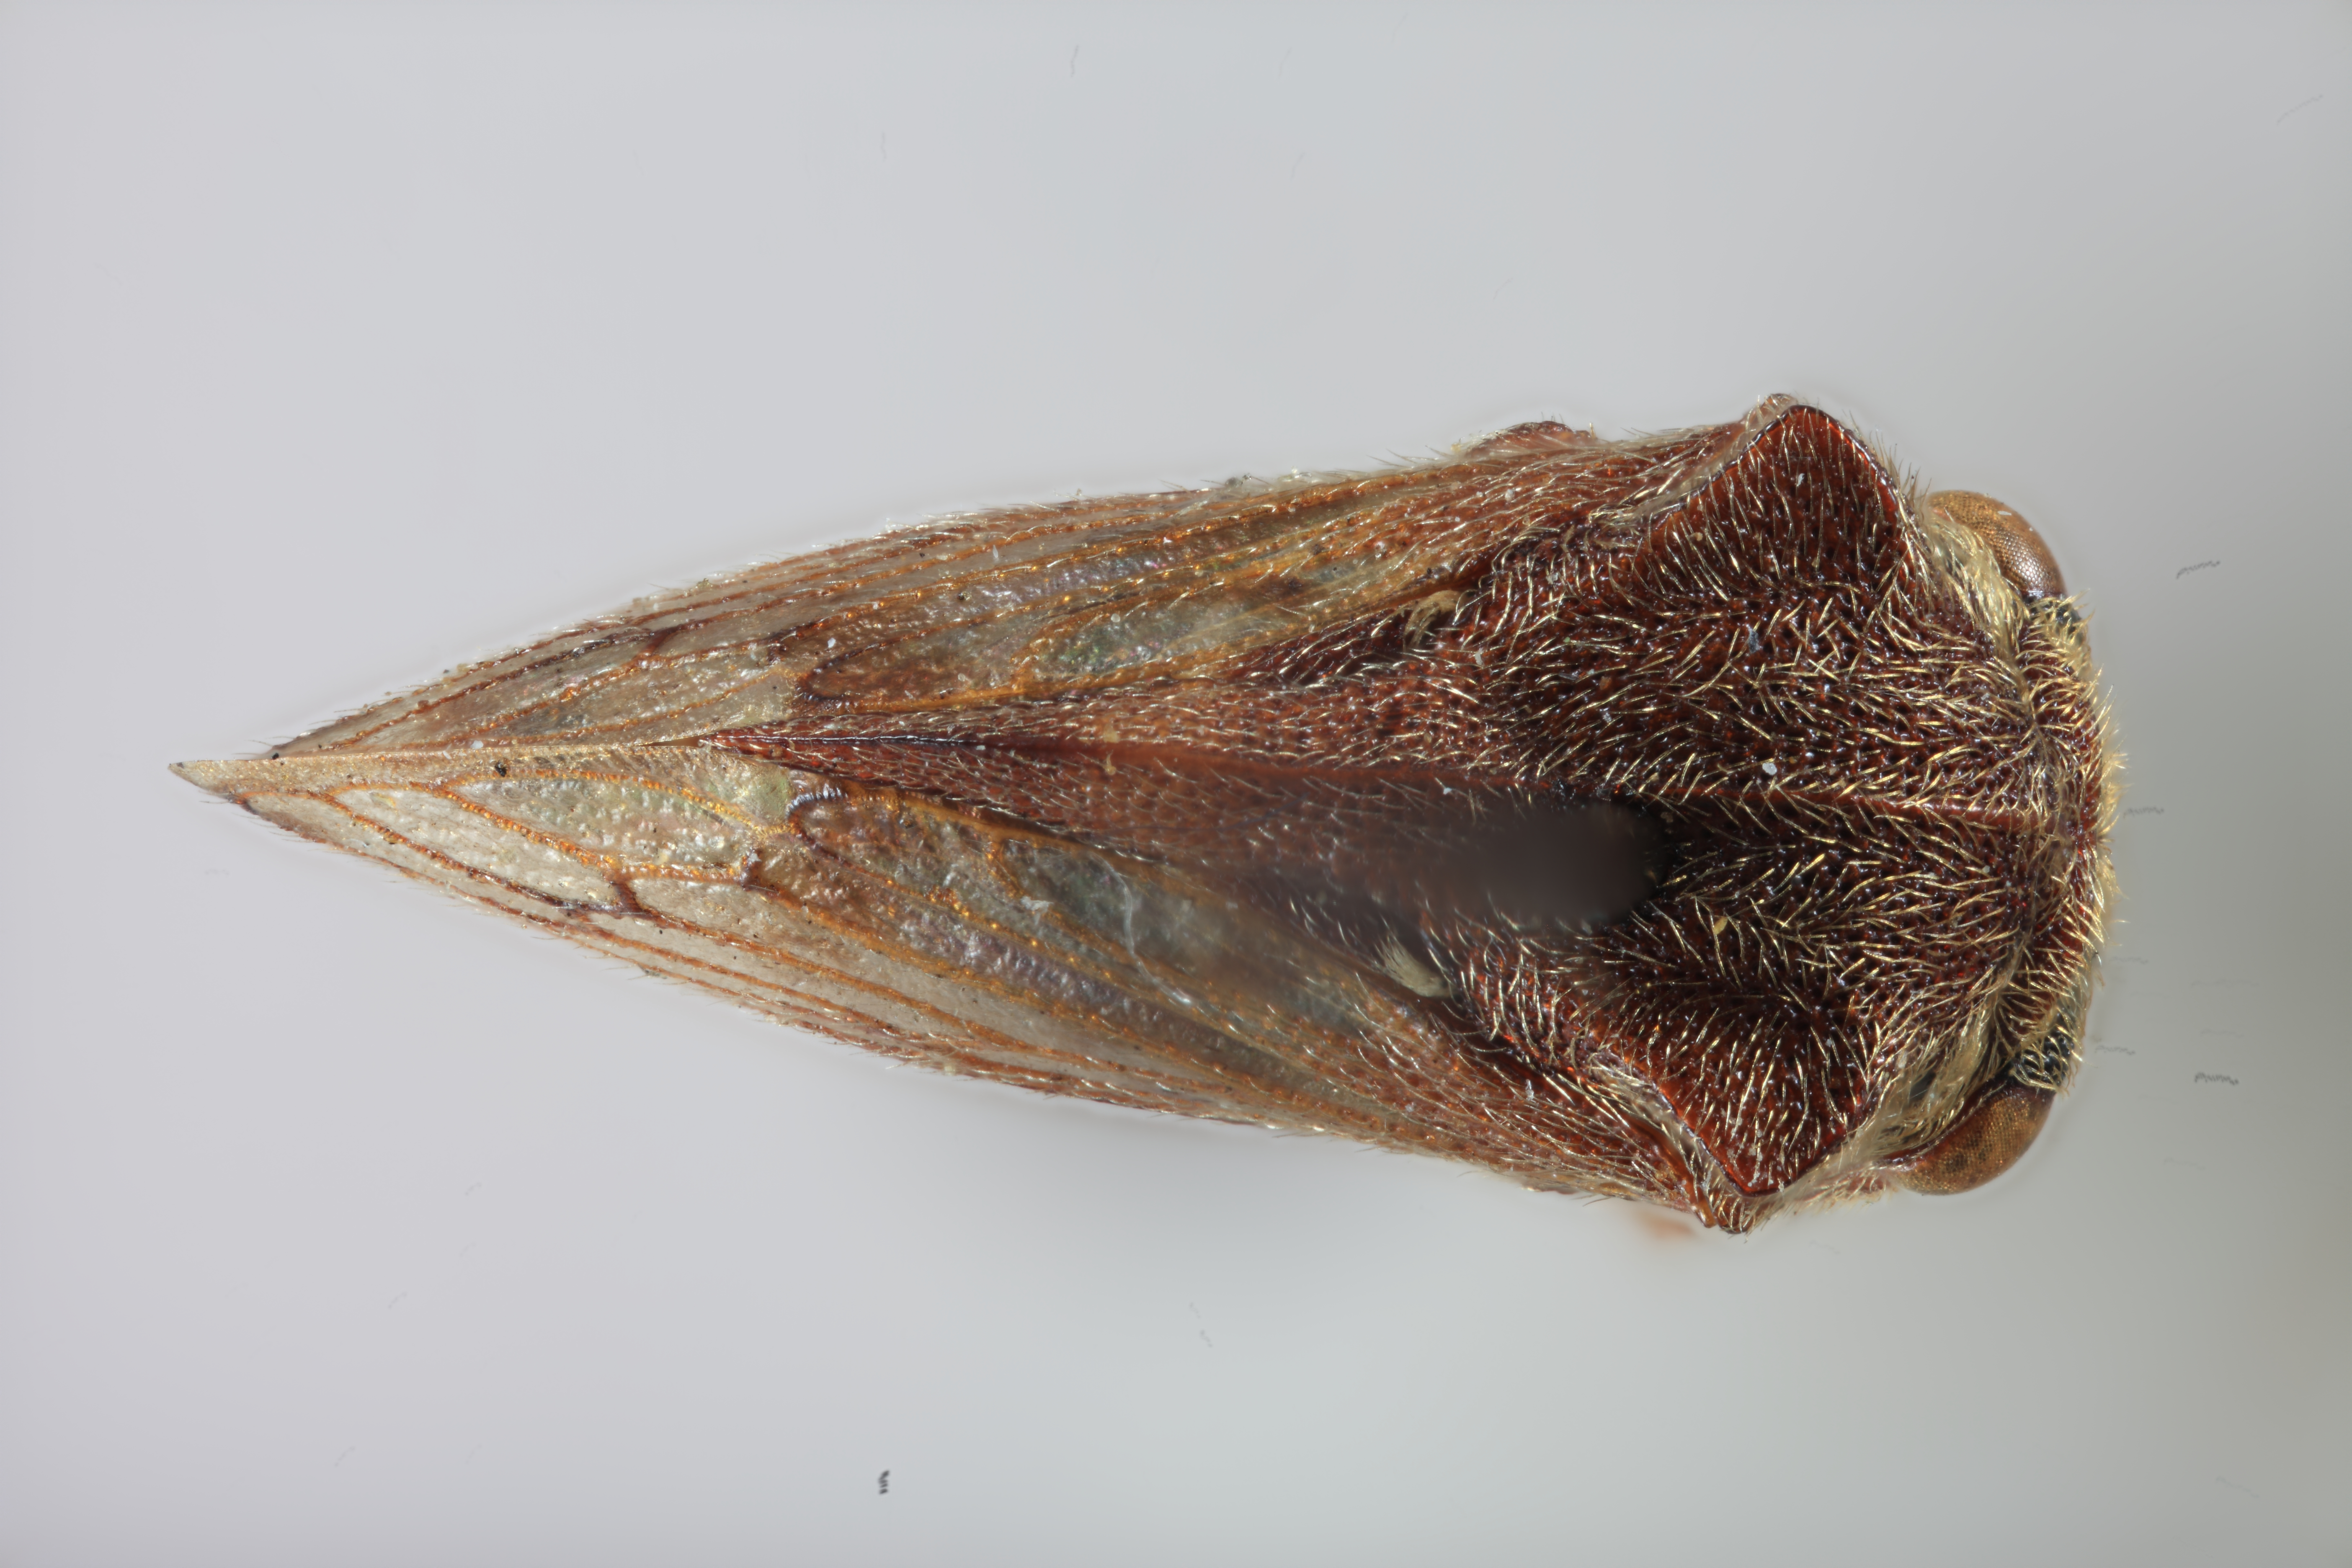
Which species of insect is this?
Maurya brevicornis
